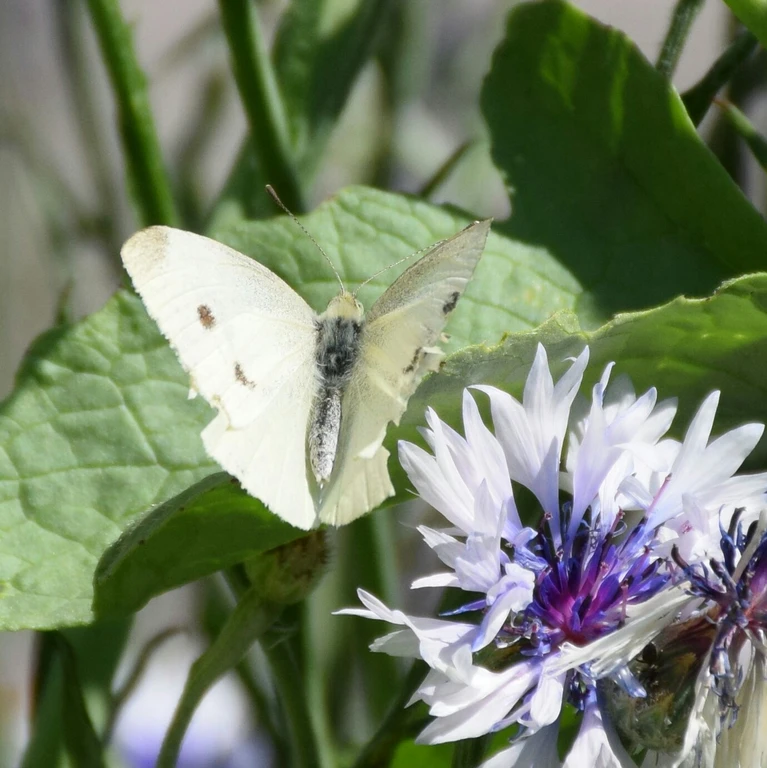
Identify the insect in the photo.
Pieris rapae
